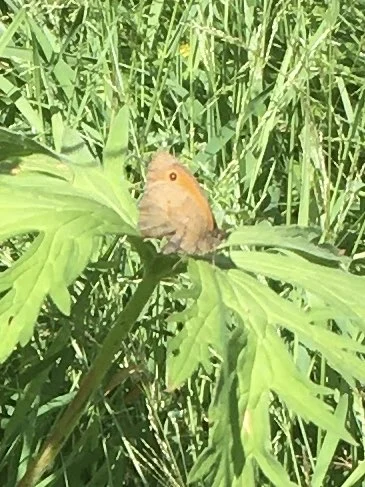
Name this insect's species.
Maniola jurtina
